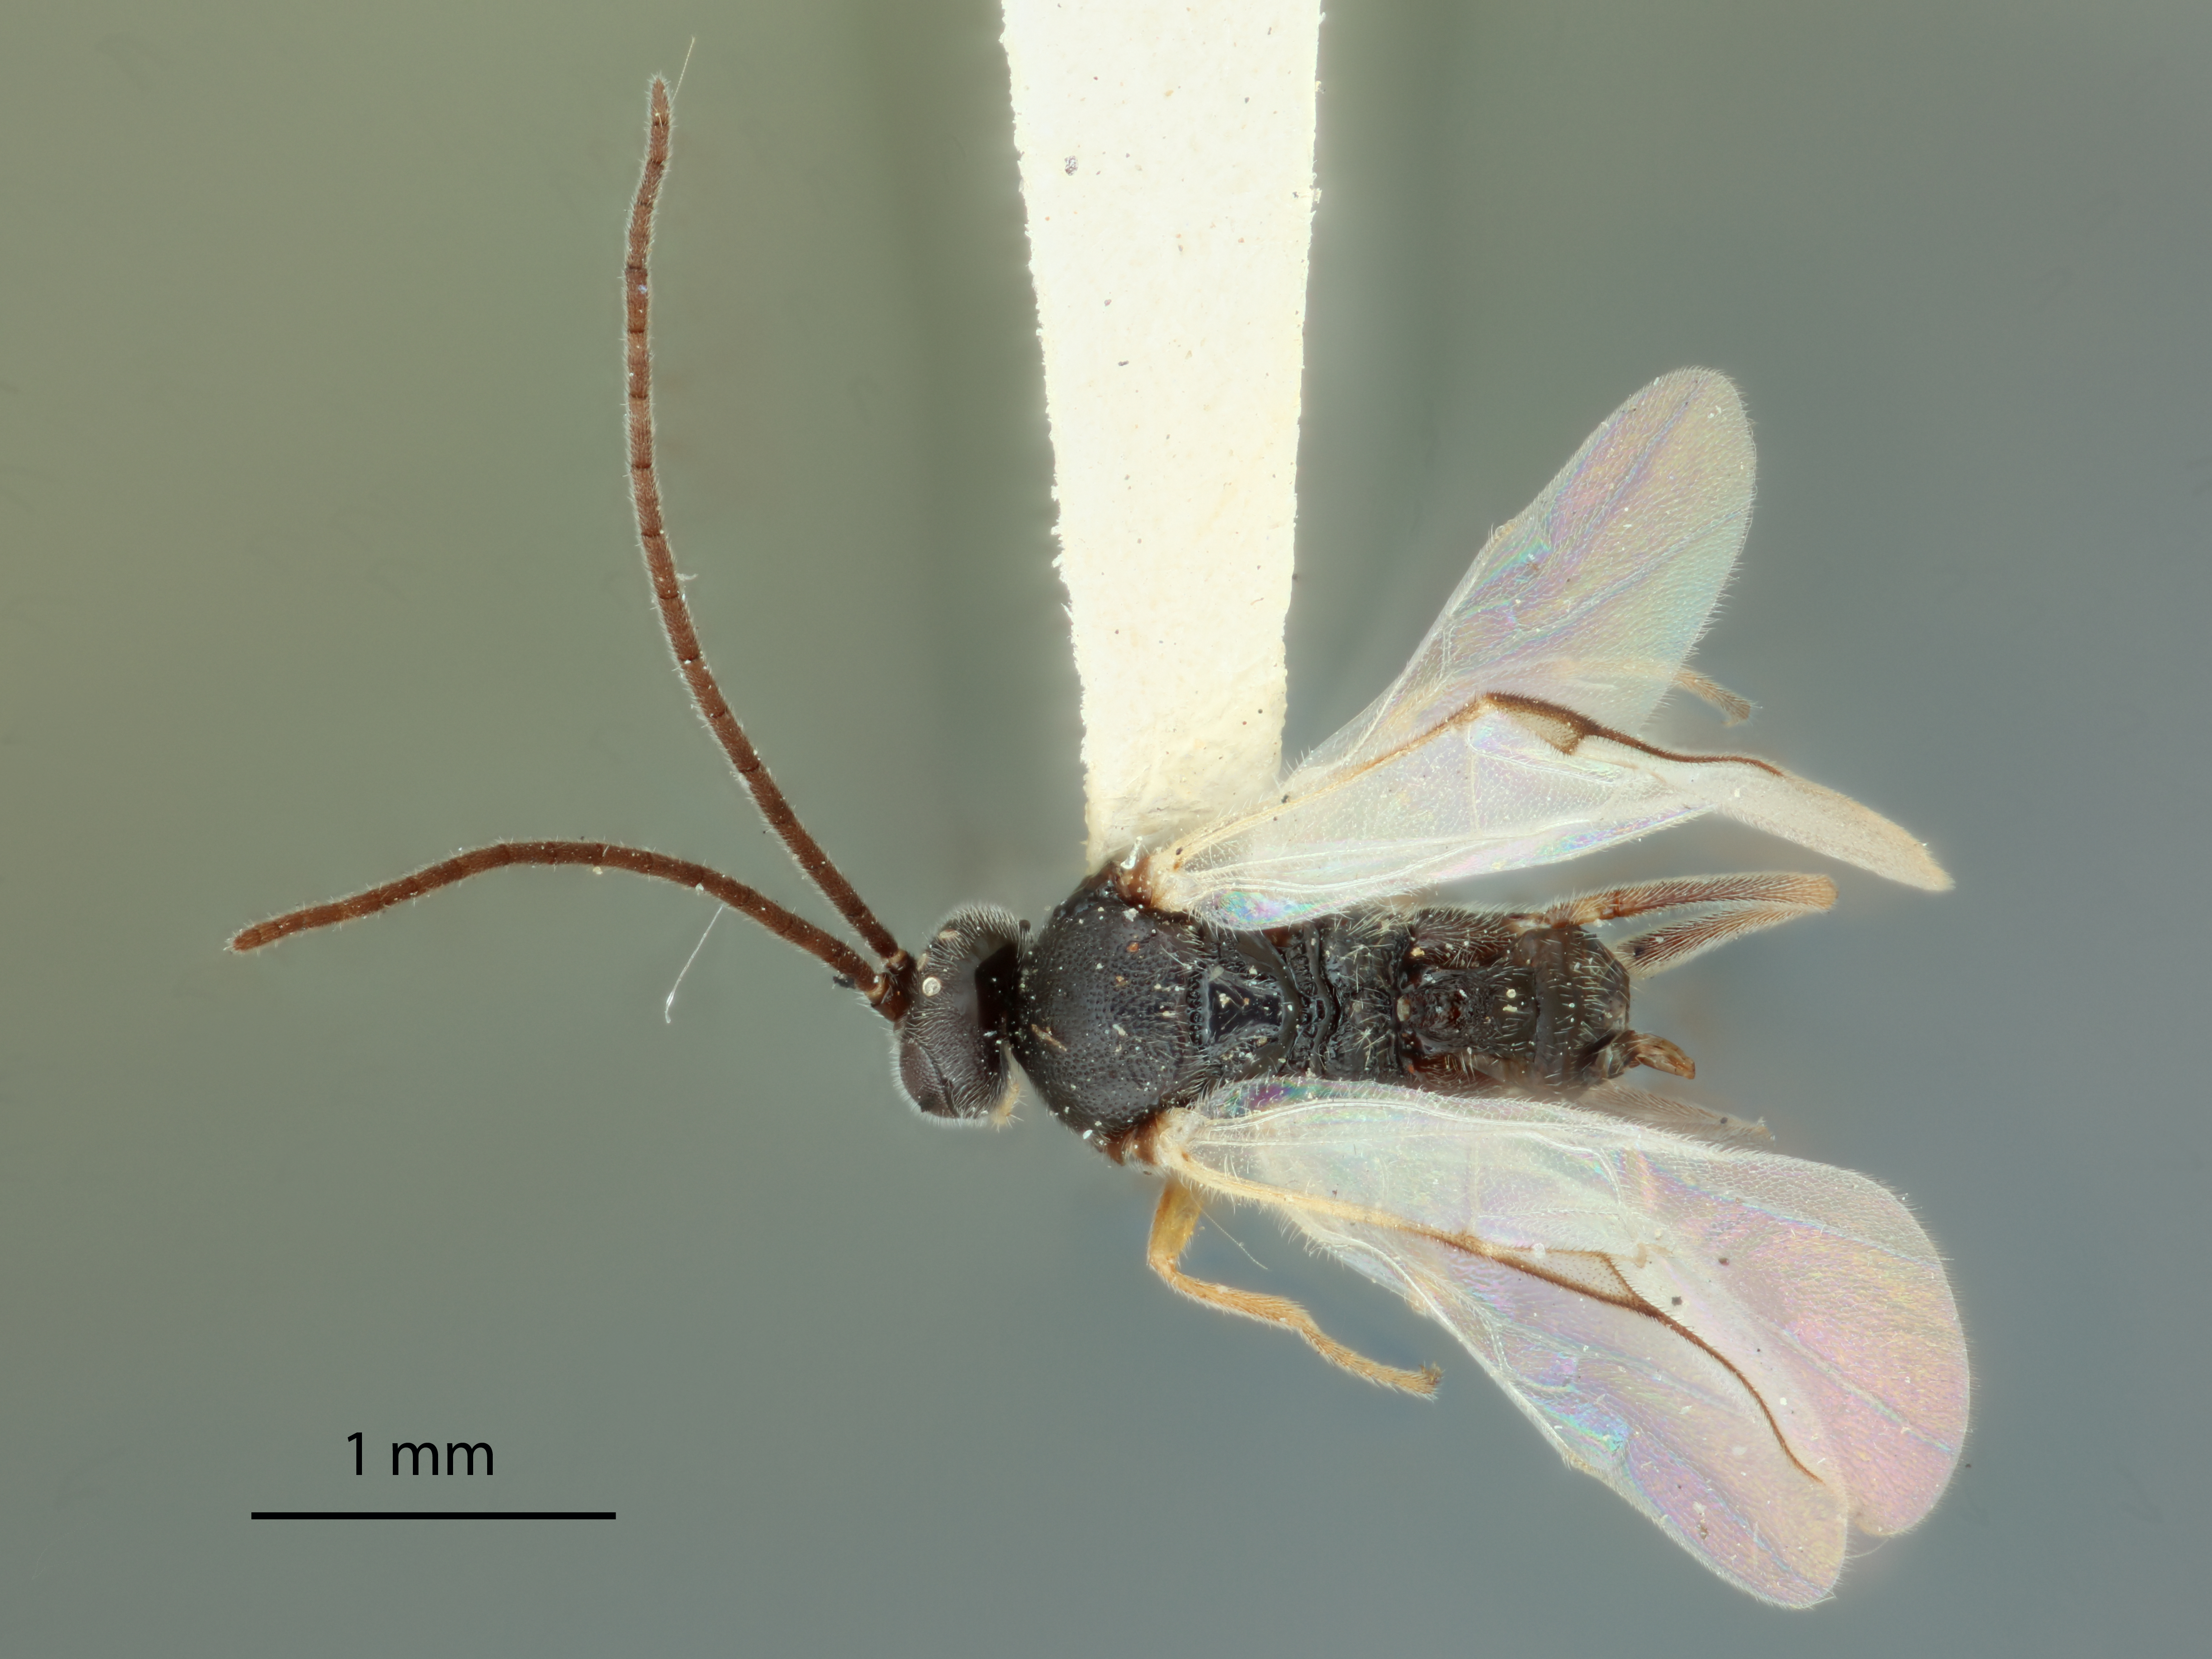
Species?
Urogaster albinervis
